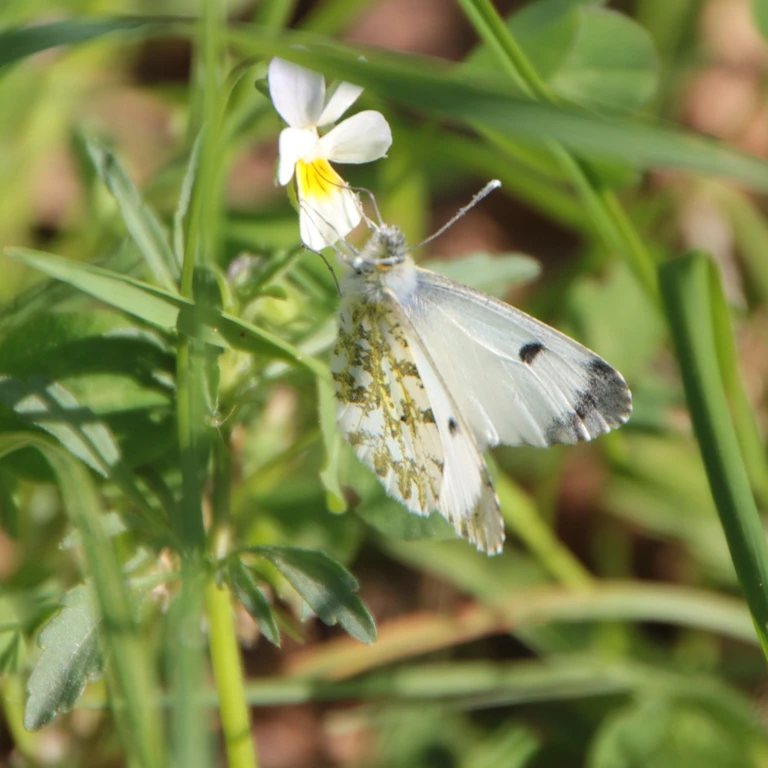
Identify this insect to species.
Anthocharis cardamines
